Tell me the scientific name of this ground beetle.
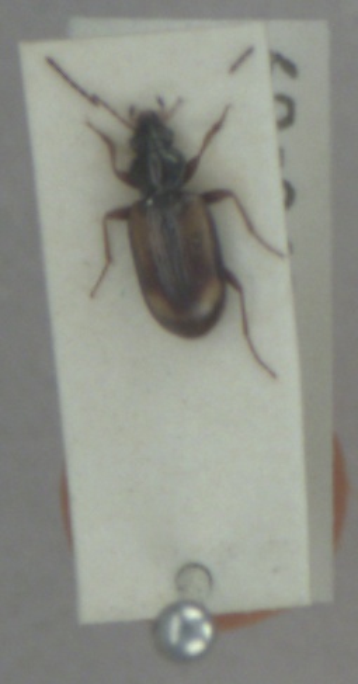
Bembidion femoratum
